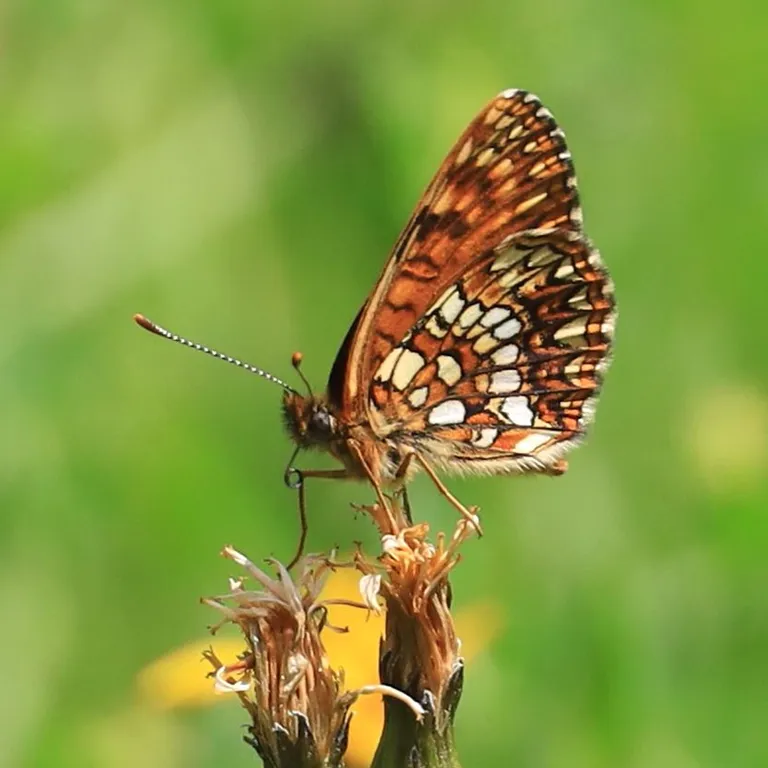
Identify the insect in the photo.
Melitaea diamina
